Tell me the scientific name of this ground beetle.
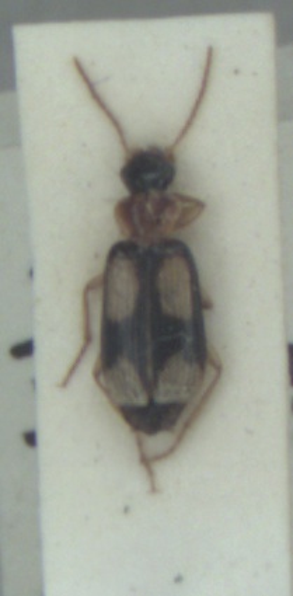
Dromius quadrimaculatus
